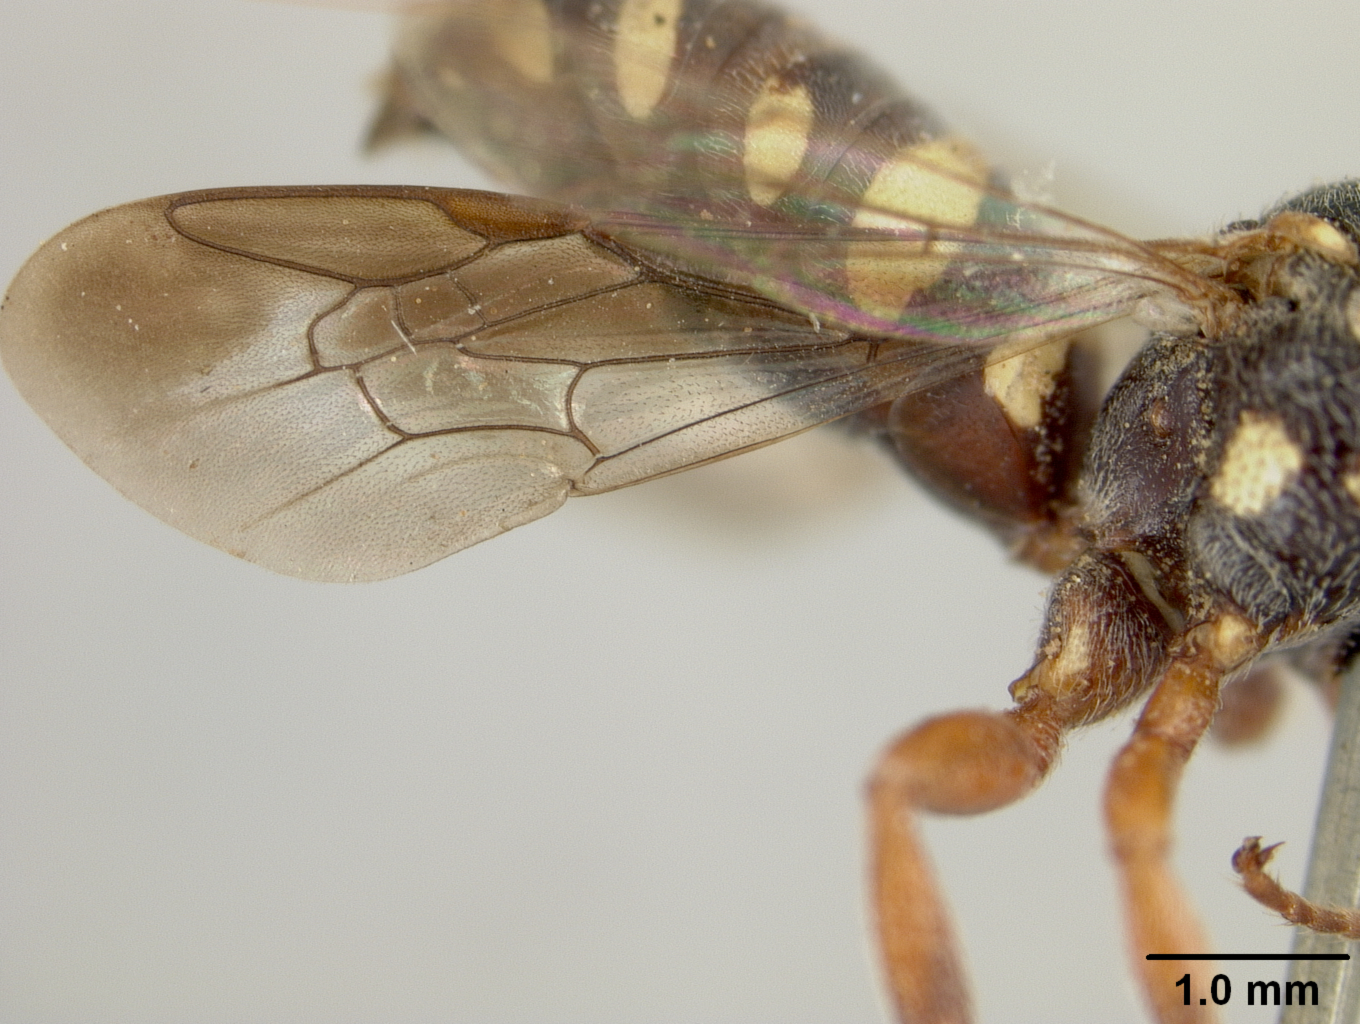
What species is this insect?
Nomada lippiae
